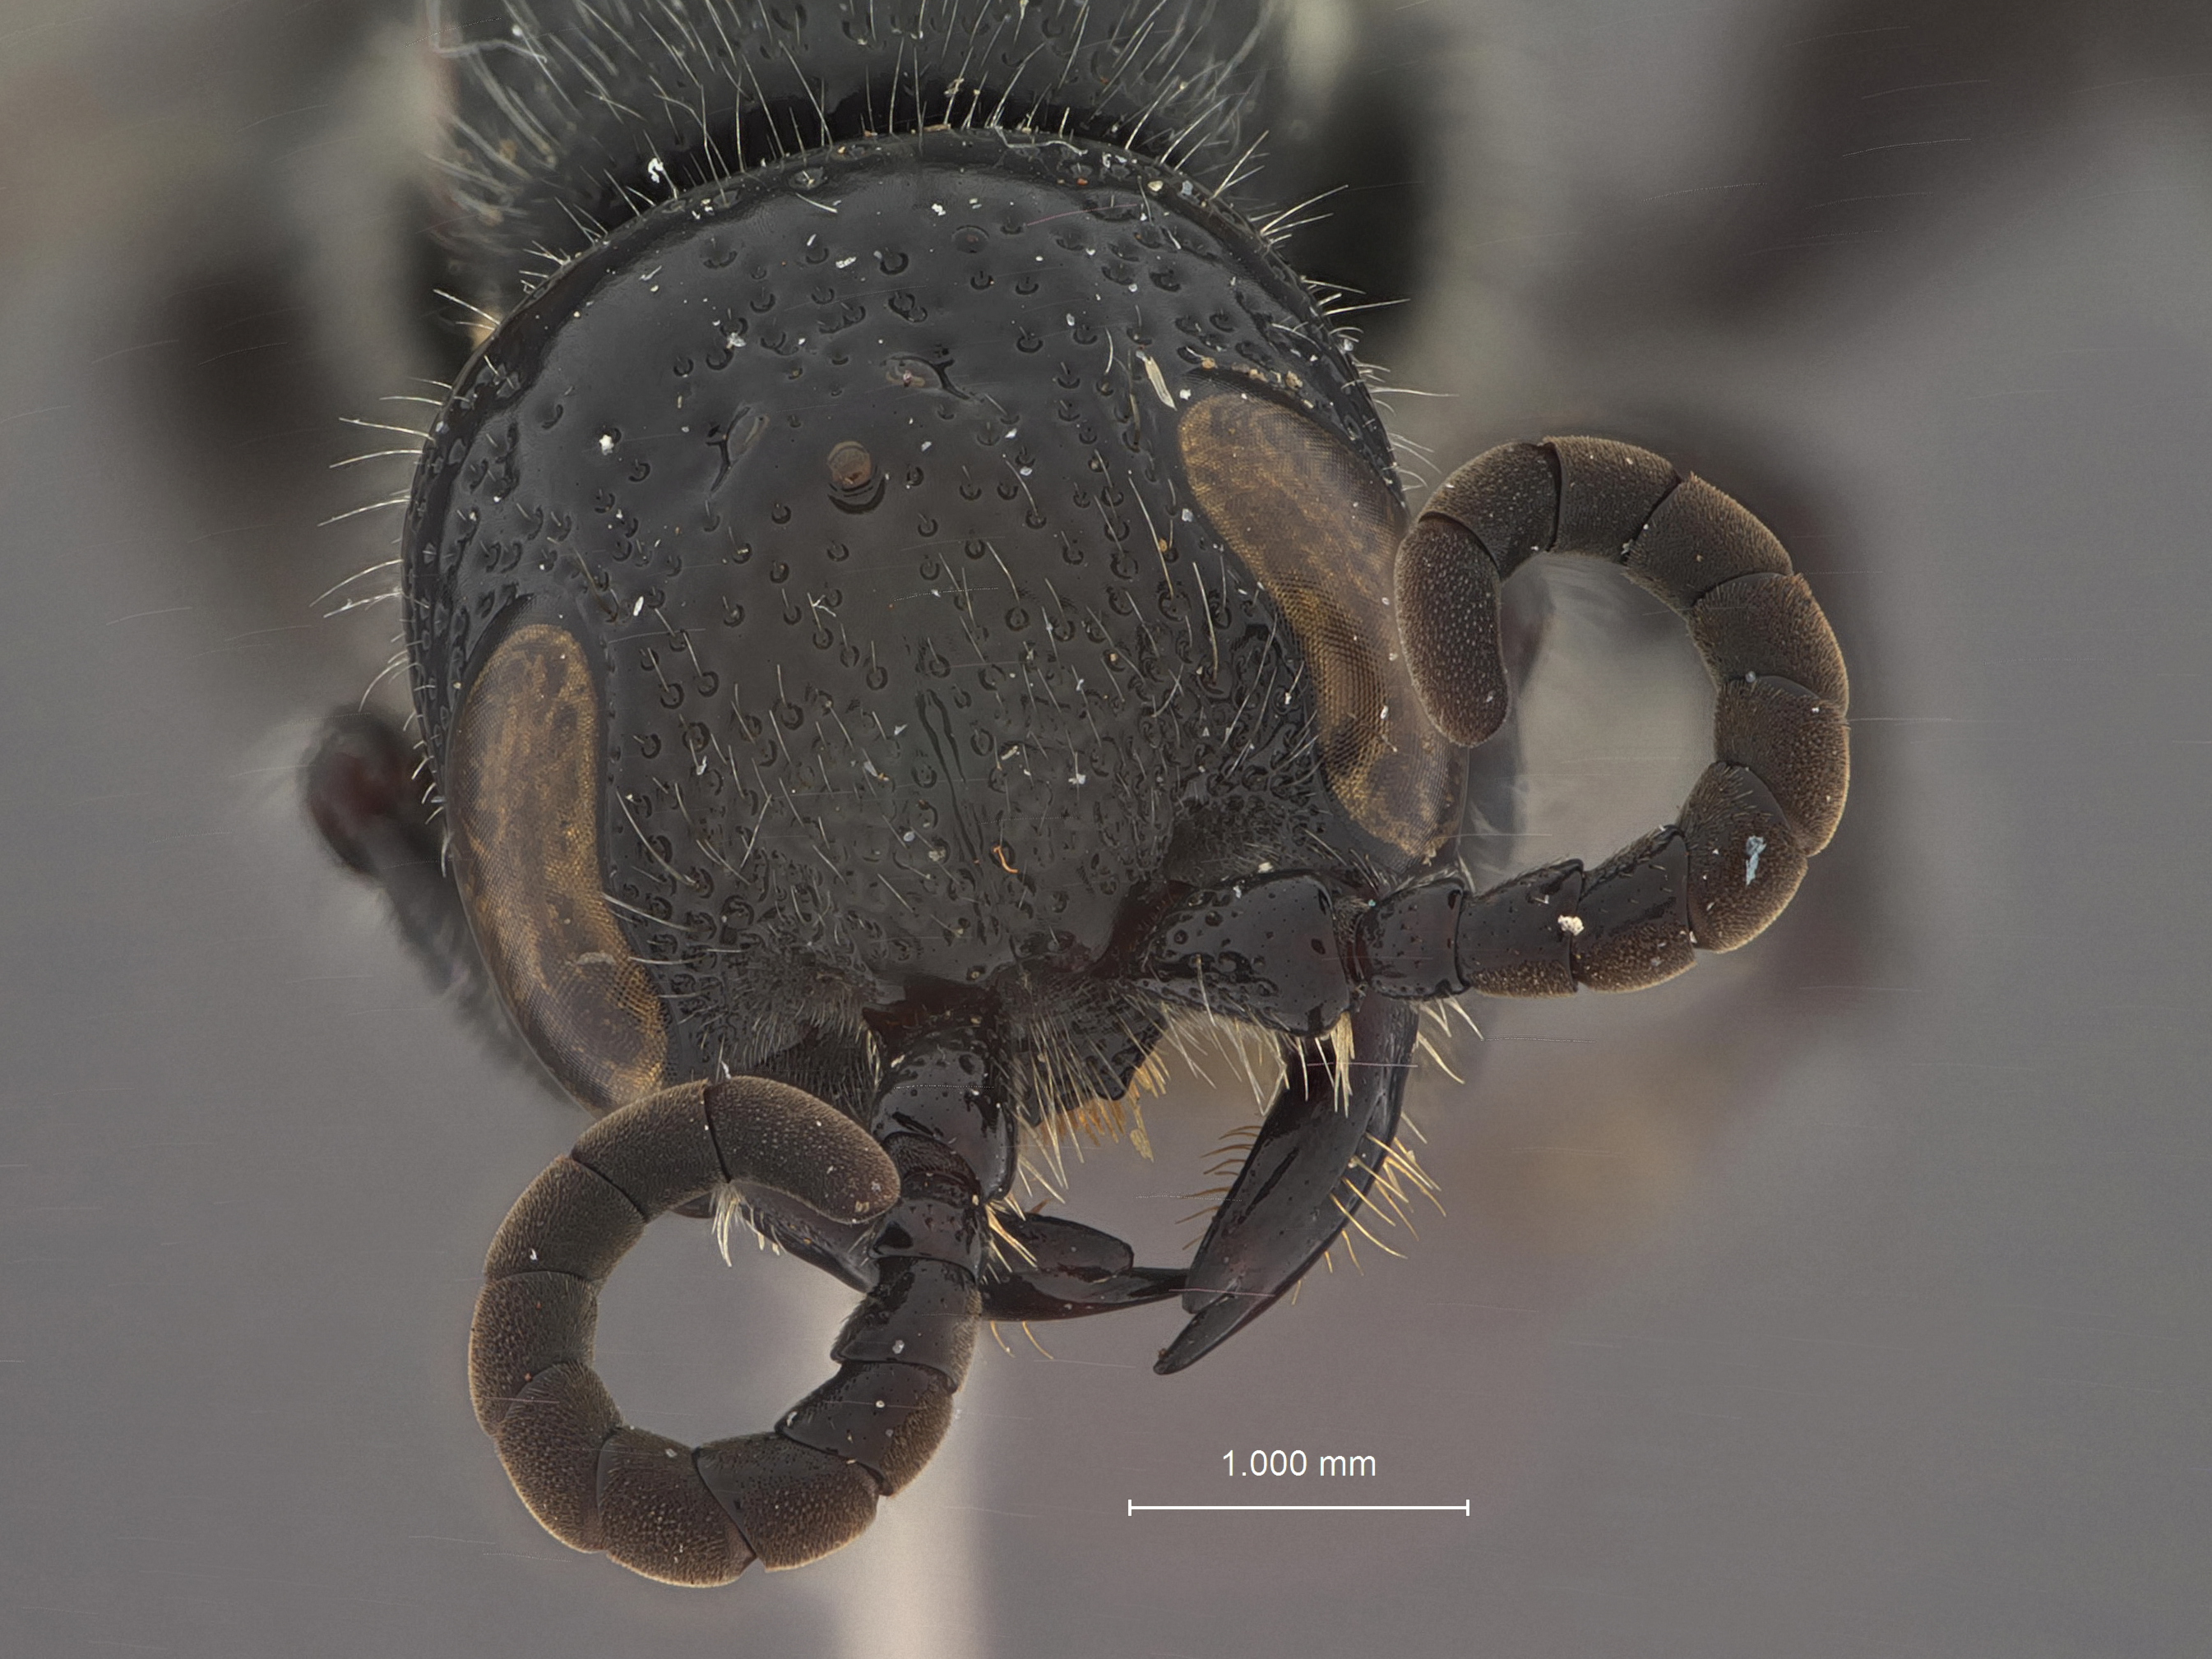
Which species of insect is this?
Hylomesa taiwana
